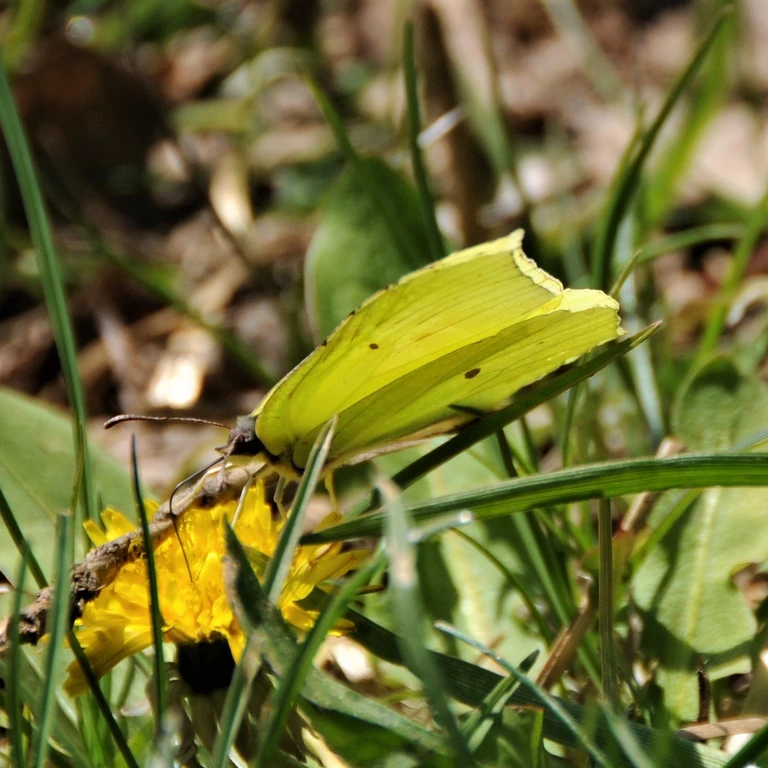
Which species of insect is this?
Gonepteryx rhamni
